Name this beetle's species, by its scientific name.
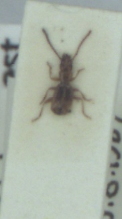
Aepopsis robinii
